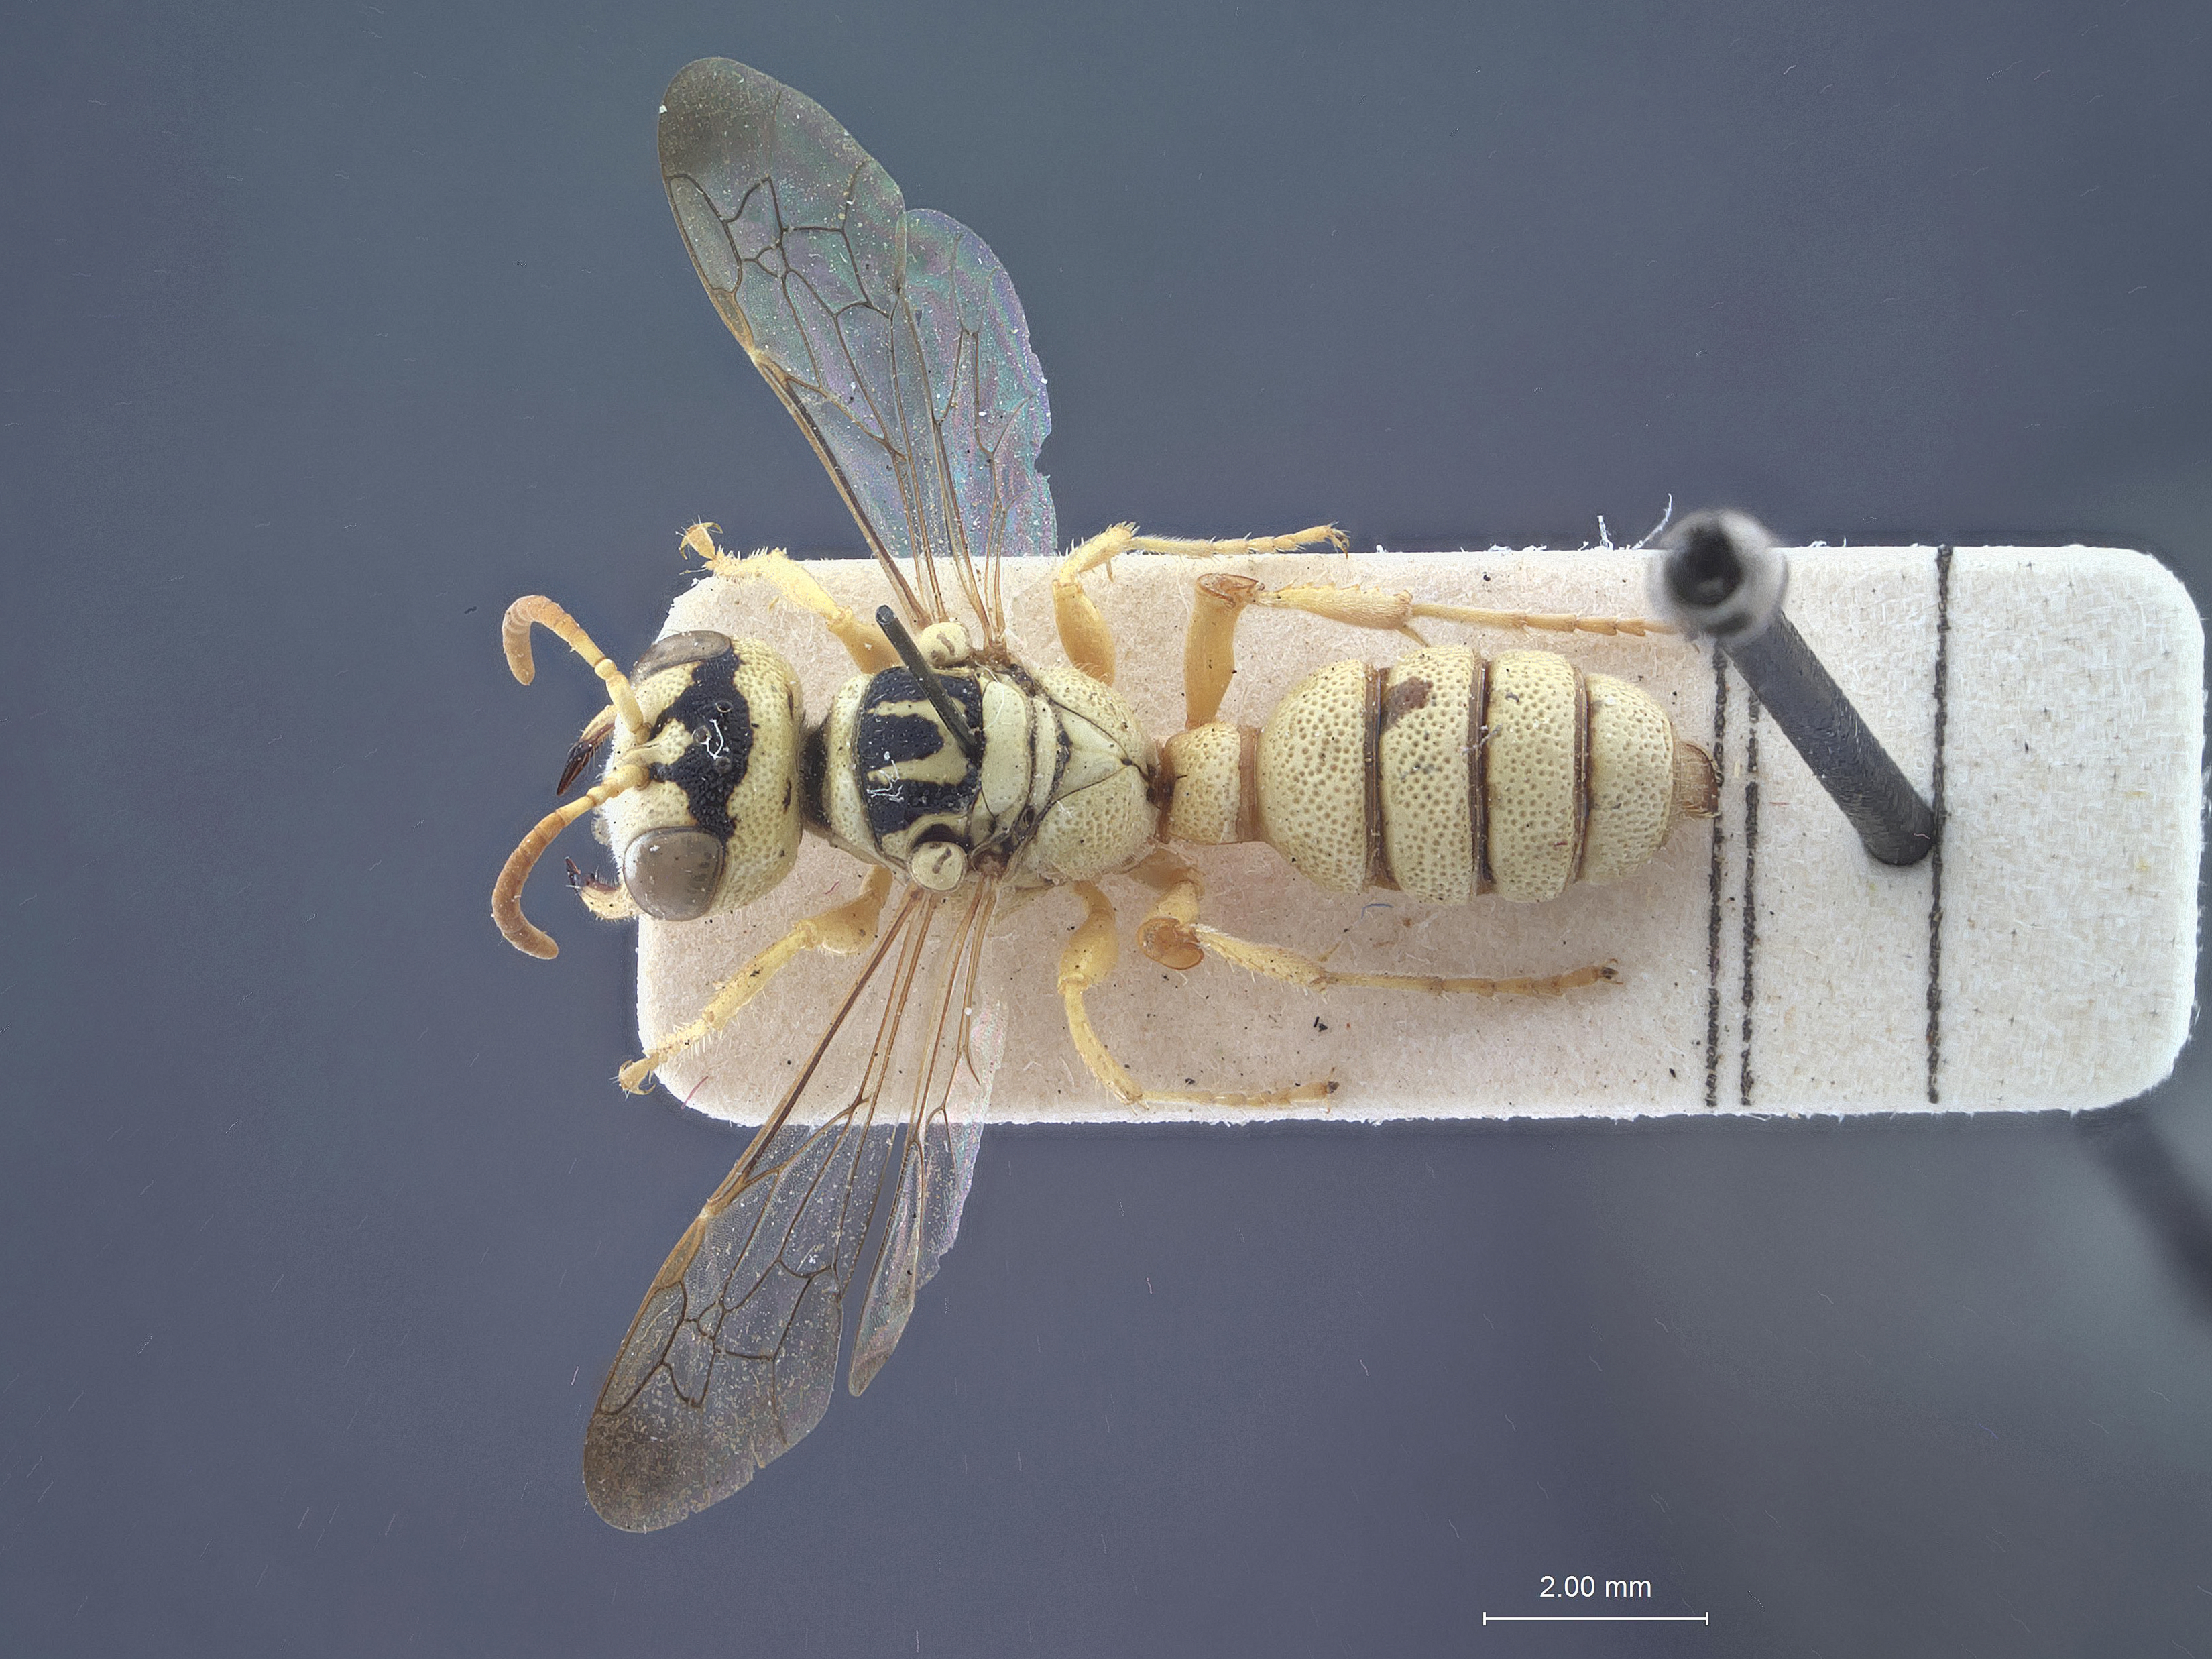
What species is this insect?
Cerceris priesneri
